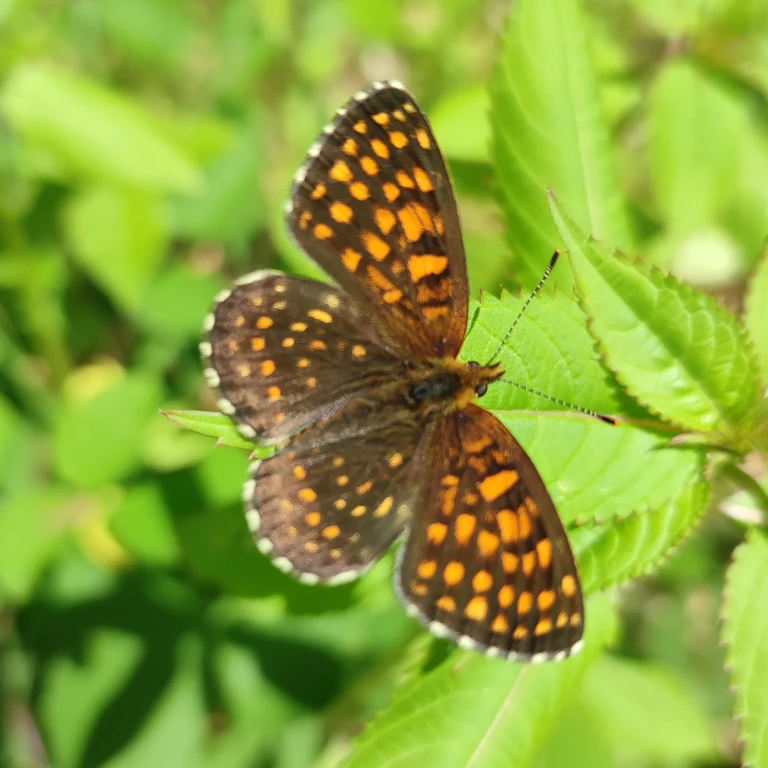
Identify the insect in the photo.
Melitaea diamina
